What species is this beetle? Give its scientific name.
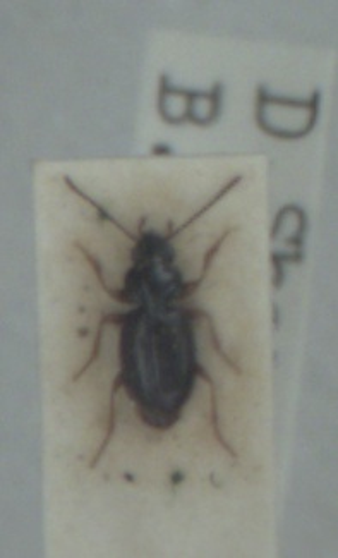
Bembidion mannerheimii
